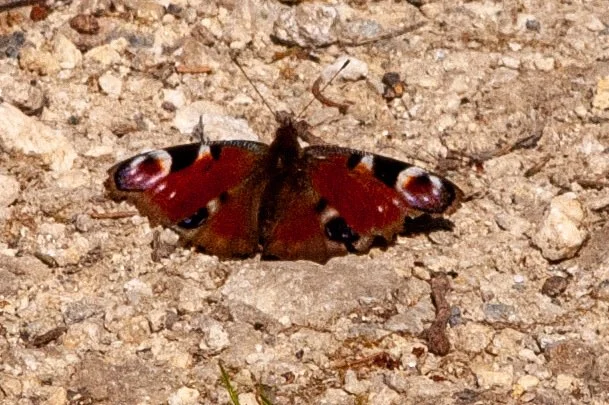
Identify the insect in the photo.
Aglais io
